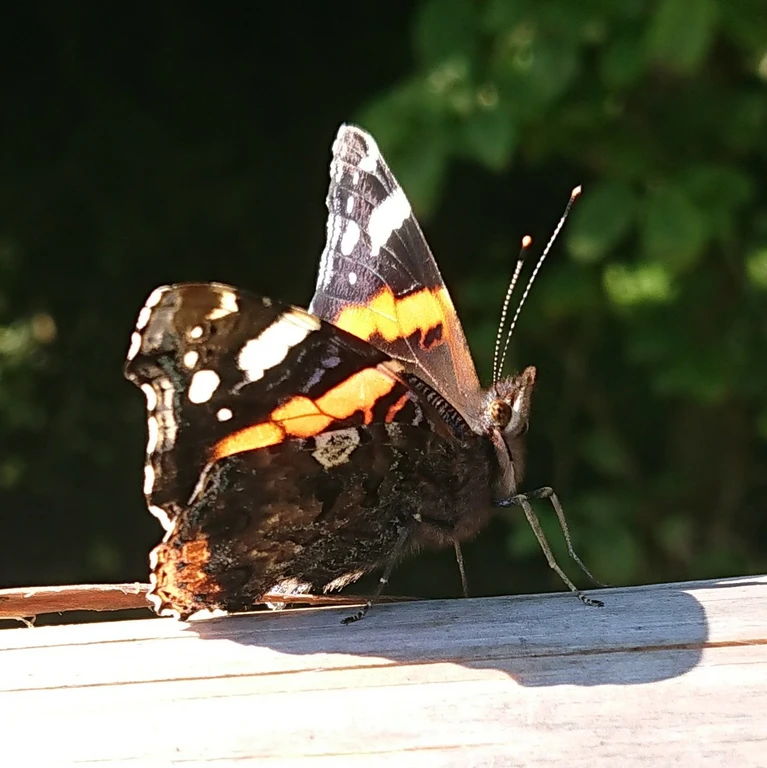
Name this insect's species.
Vanessa atalanta
